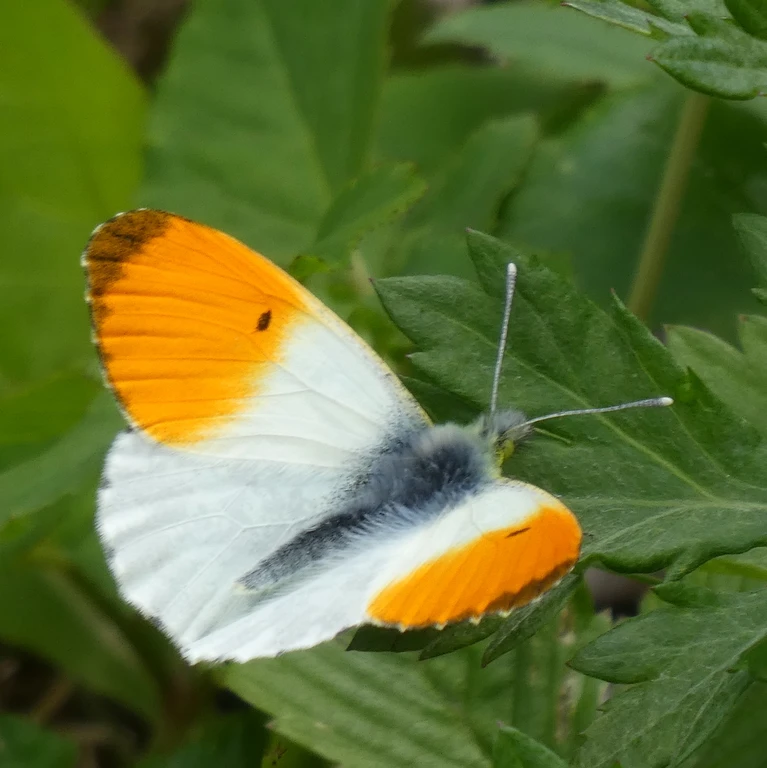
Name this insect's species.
Anthocharis cardamines
